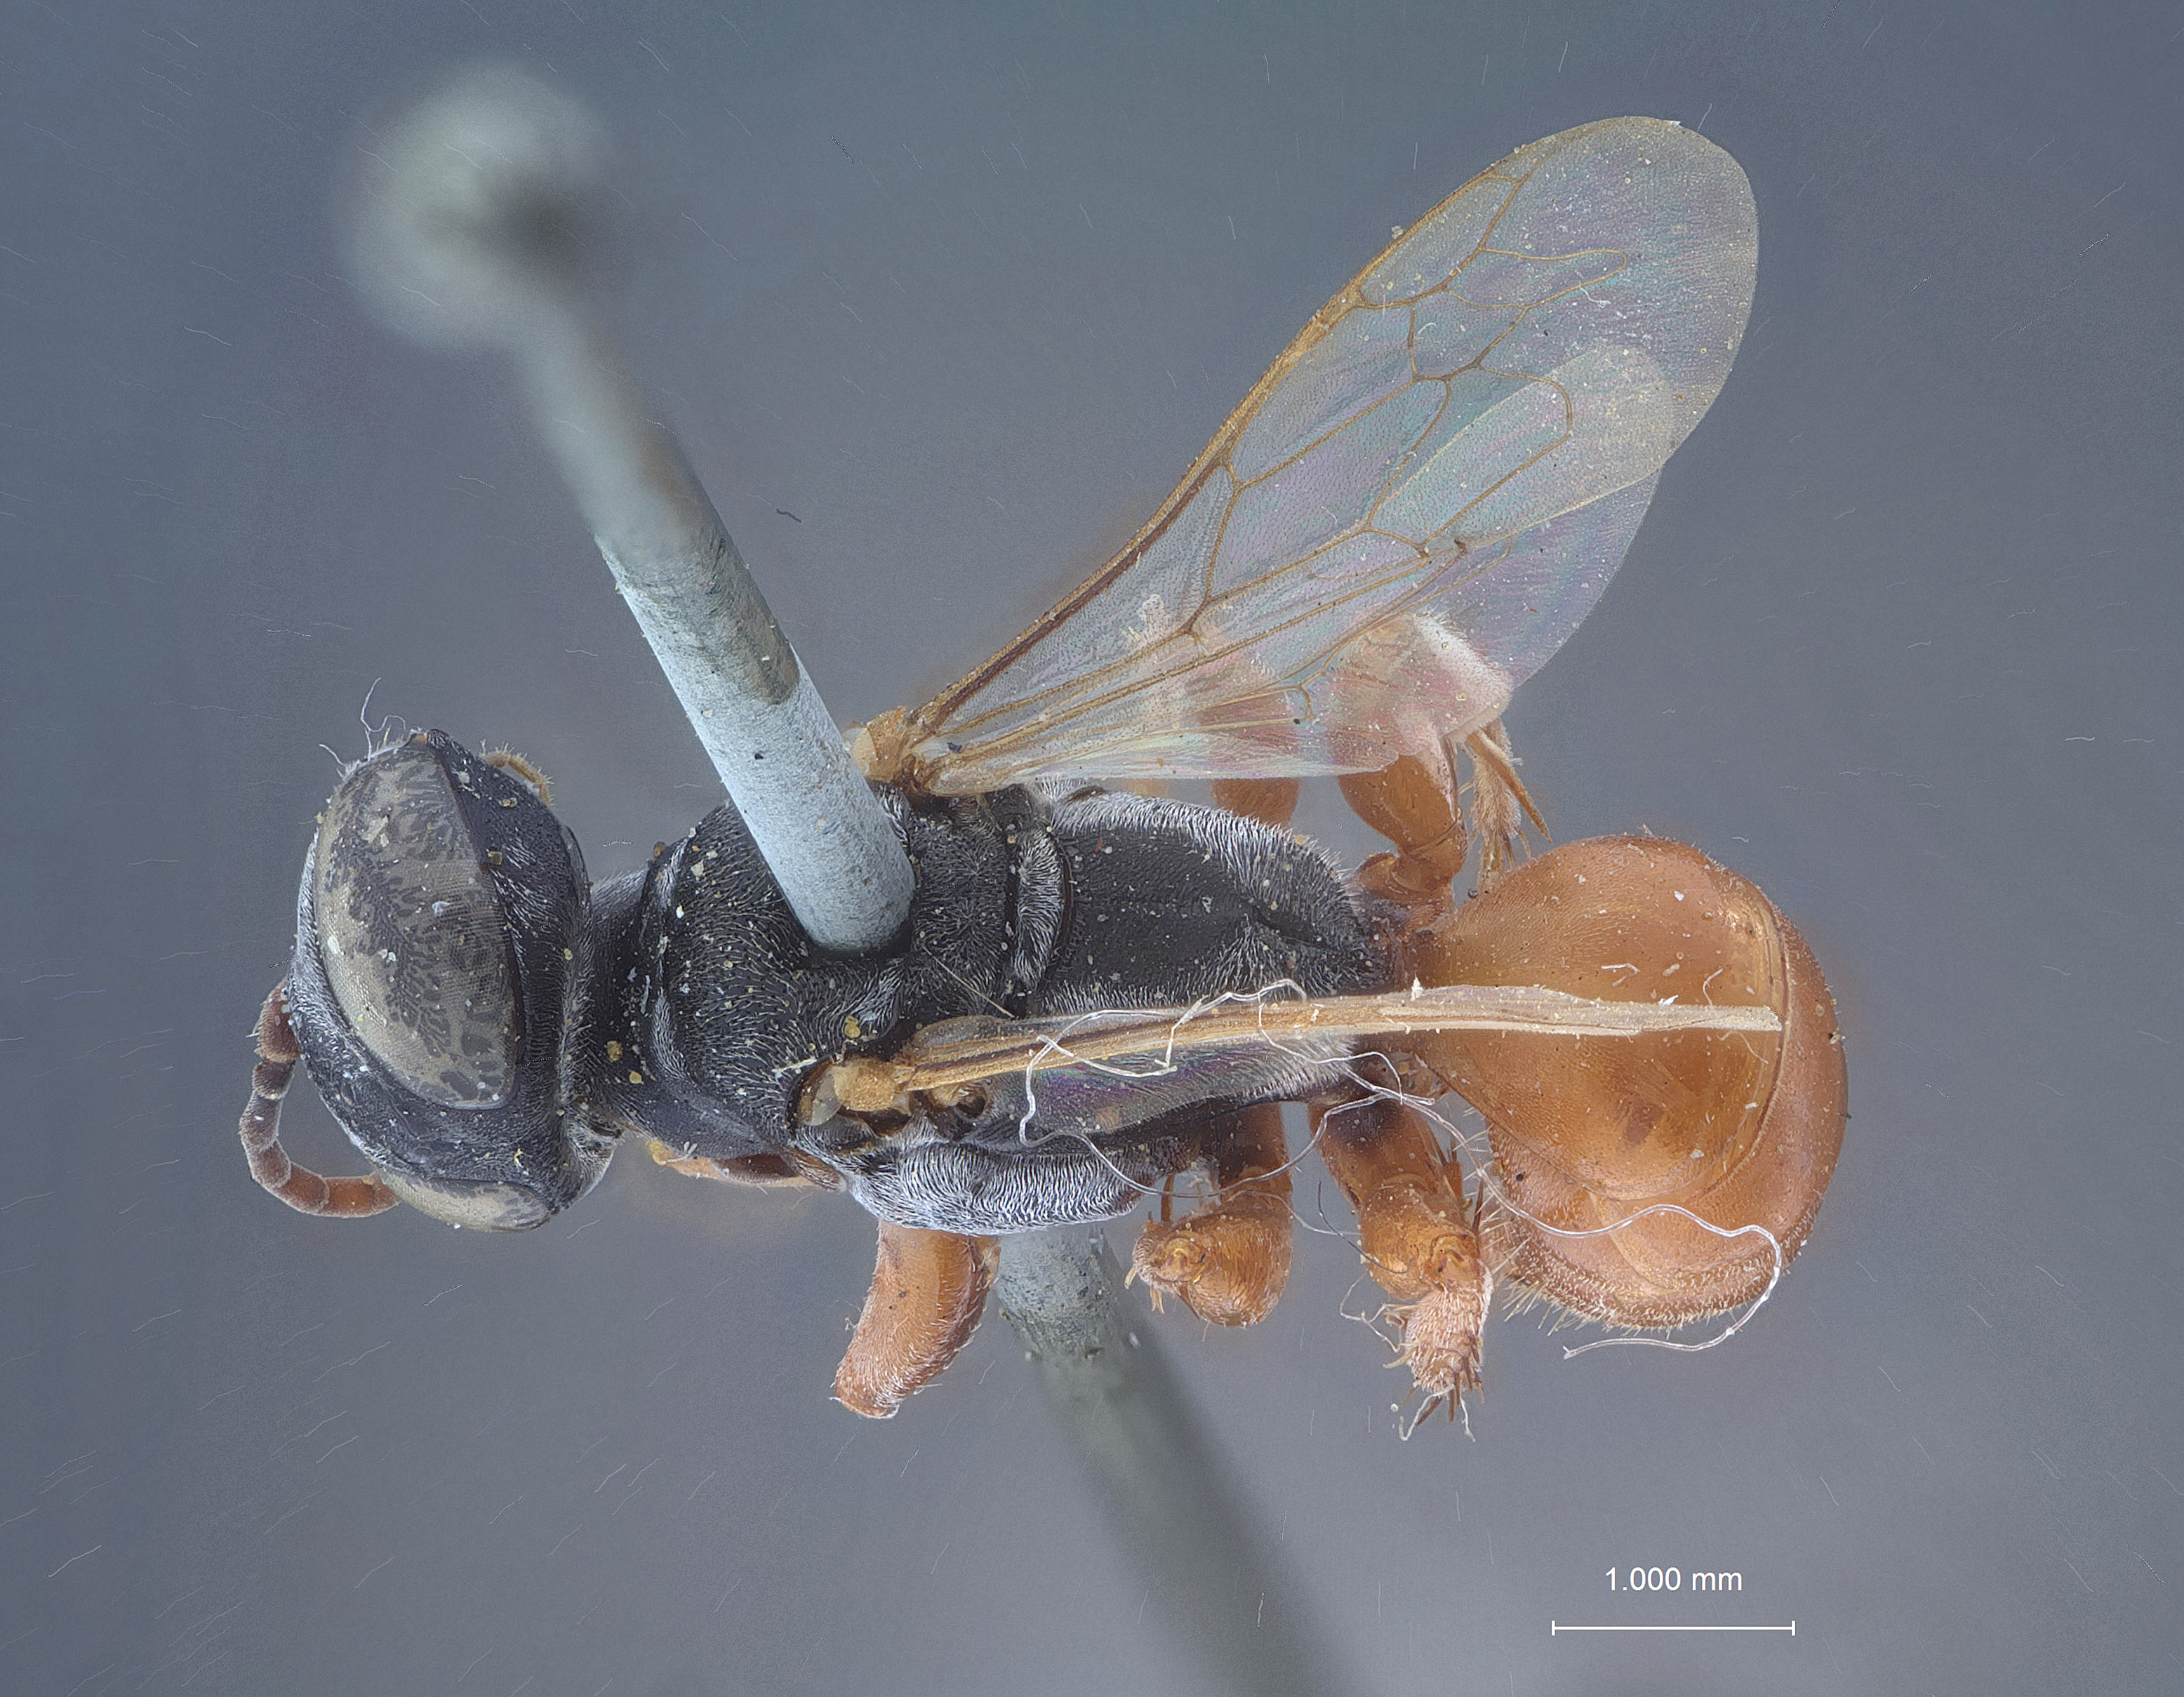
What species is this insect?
Larropsis portianus
